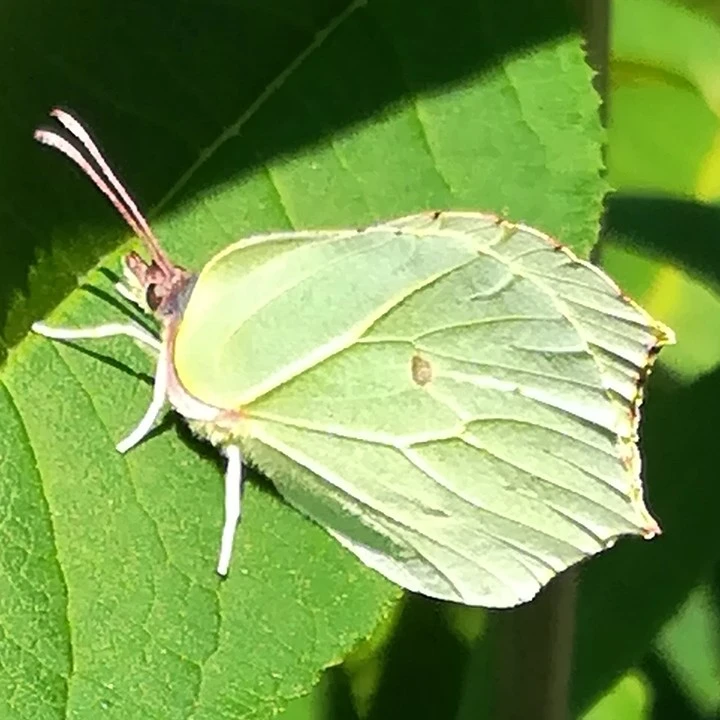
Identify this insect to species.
Gonepteryx rhamni
